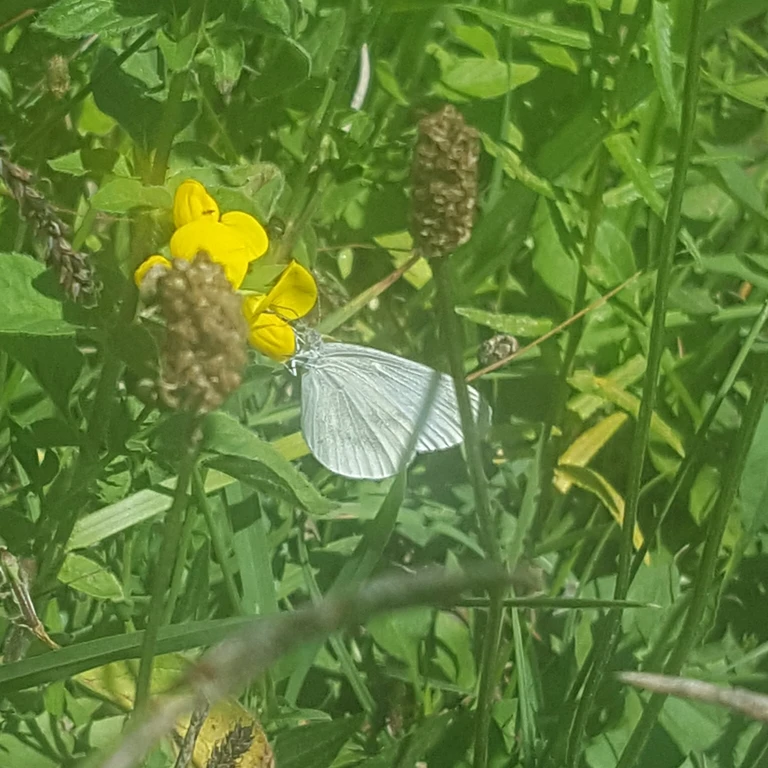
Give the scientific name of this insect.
Leptidea sinapis/juvernica
